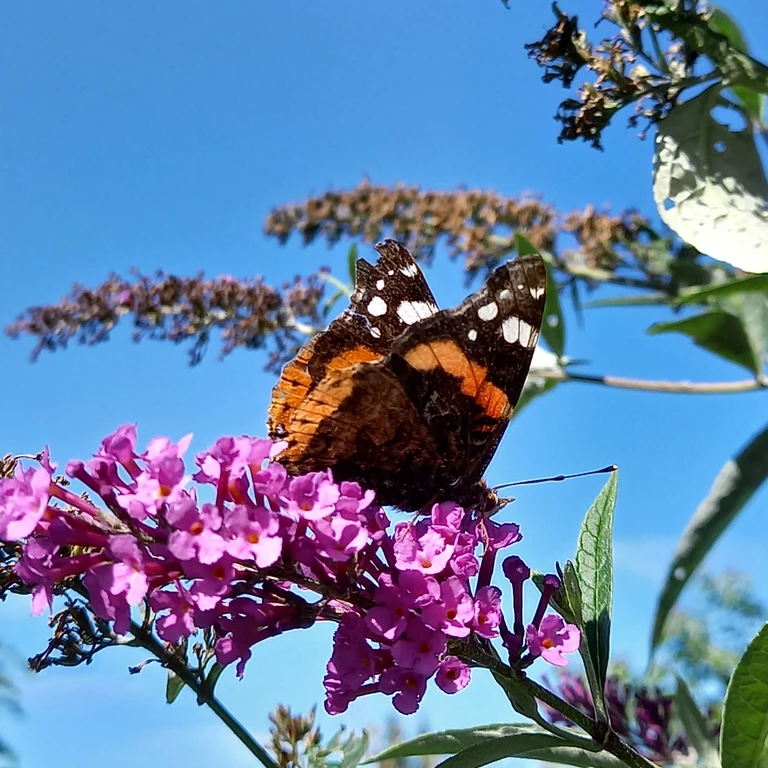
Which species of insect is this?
Vanessa atalanta
